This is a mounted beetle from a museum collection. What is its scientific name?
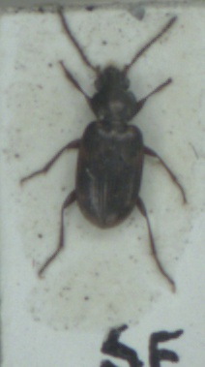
Bembidion varium
